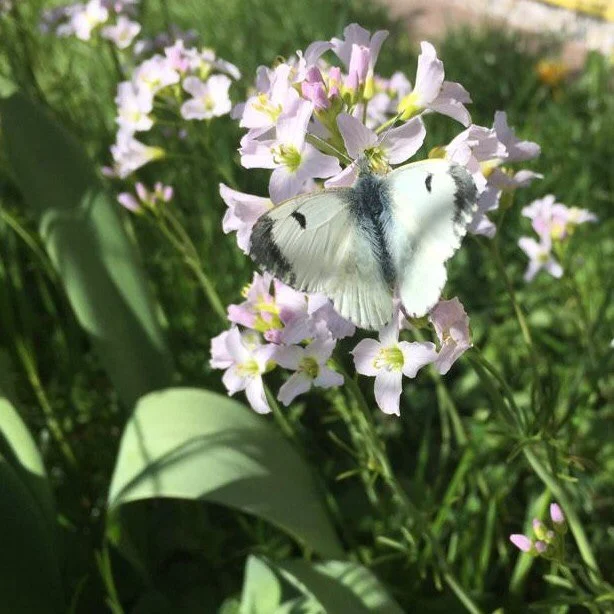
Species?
Anthocharis cardamines
